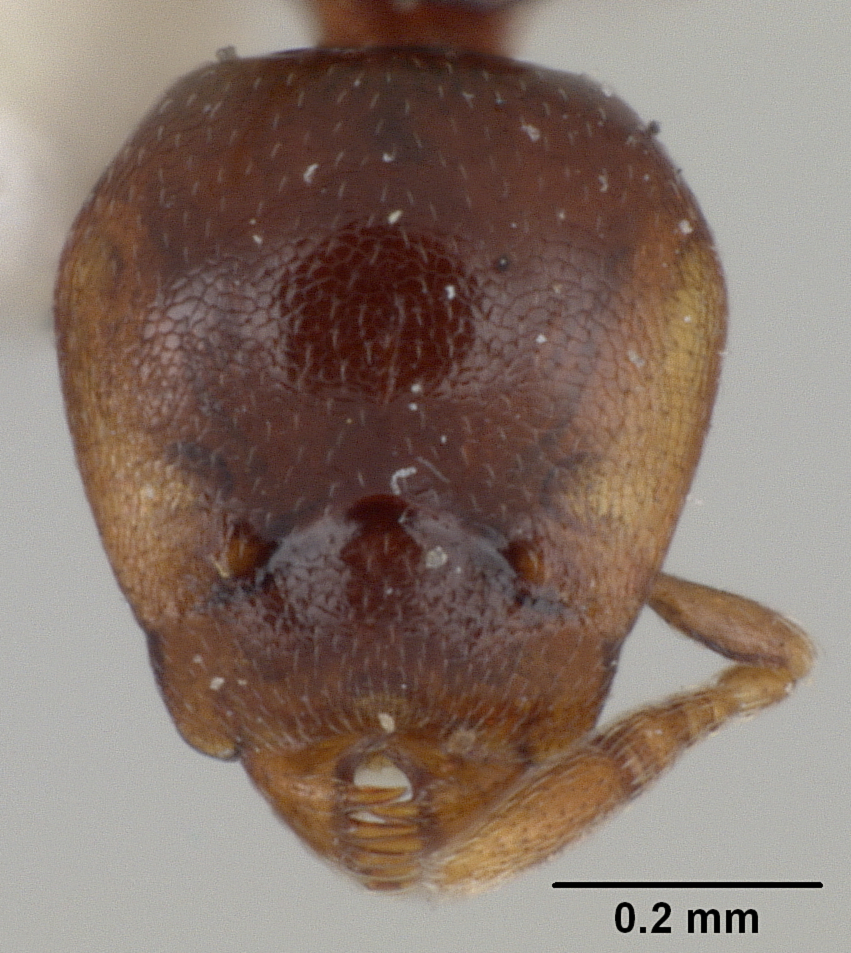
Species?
Glamyromyrmex wheeleri
